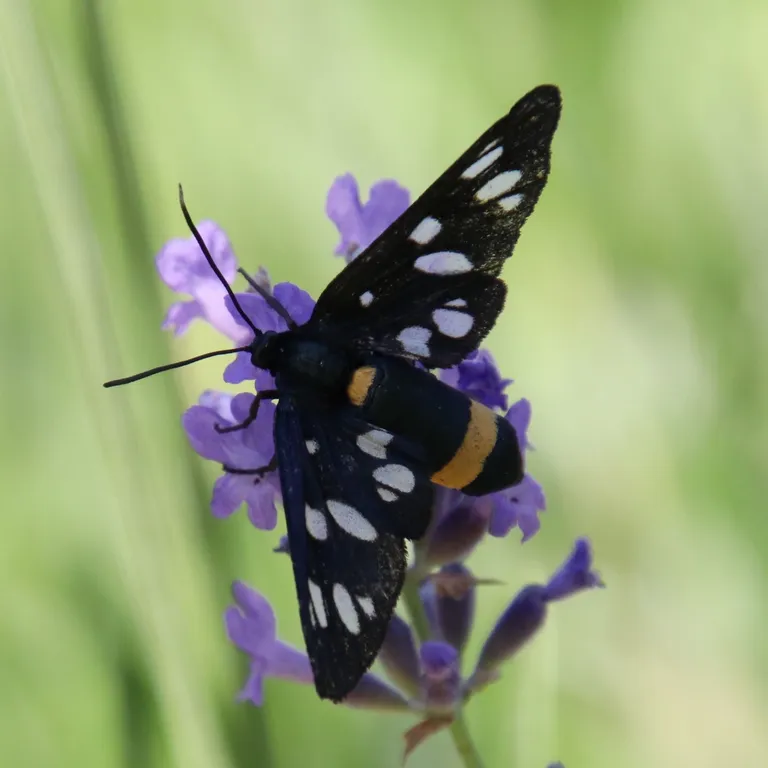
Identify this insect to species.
Amata phegea
